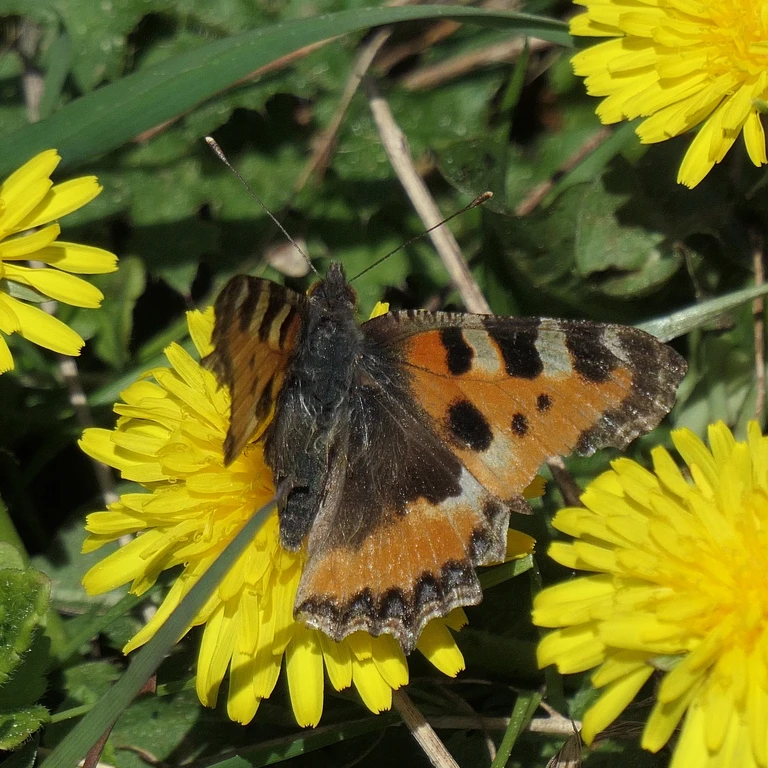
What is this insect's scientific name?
Aglais urticae
